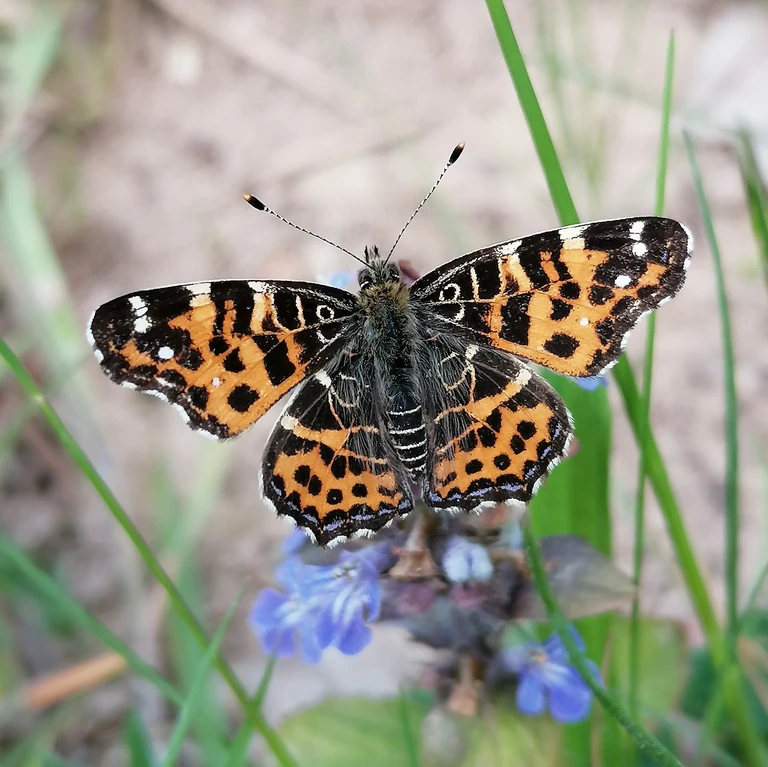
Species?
Araschnia levana
